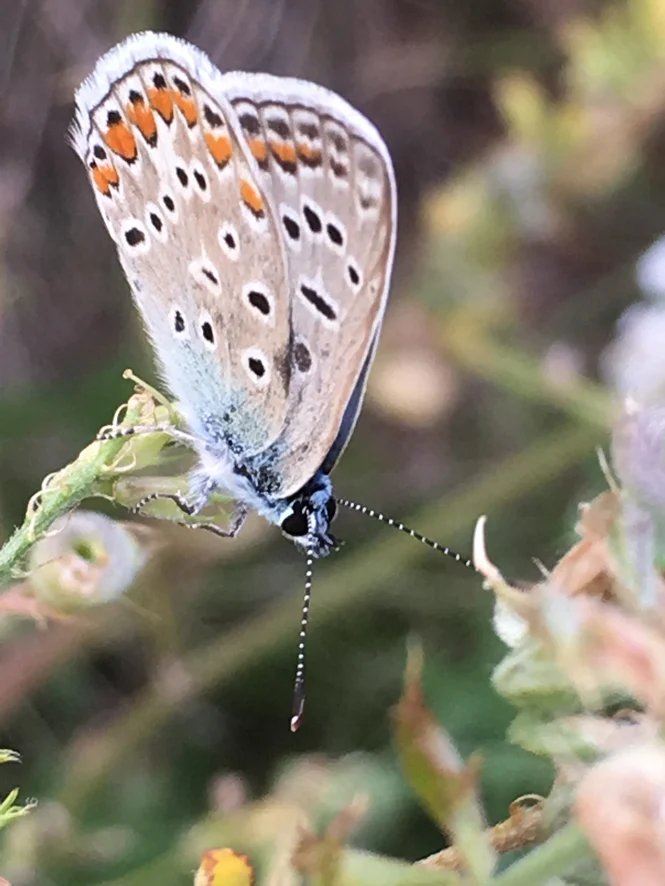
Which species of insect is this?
Polyommatus icarus
